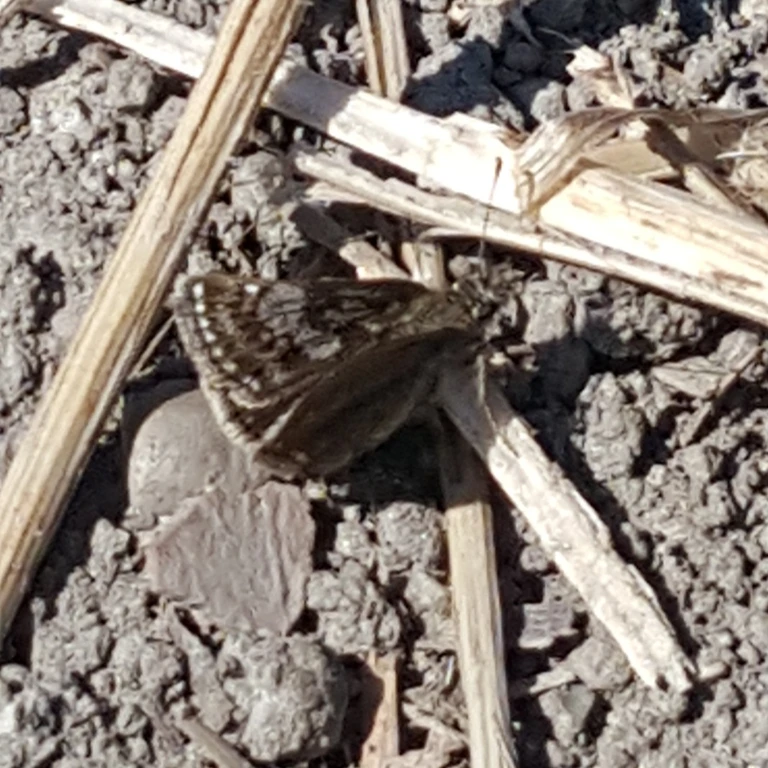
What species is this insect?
Erynnis tages
